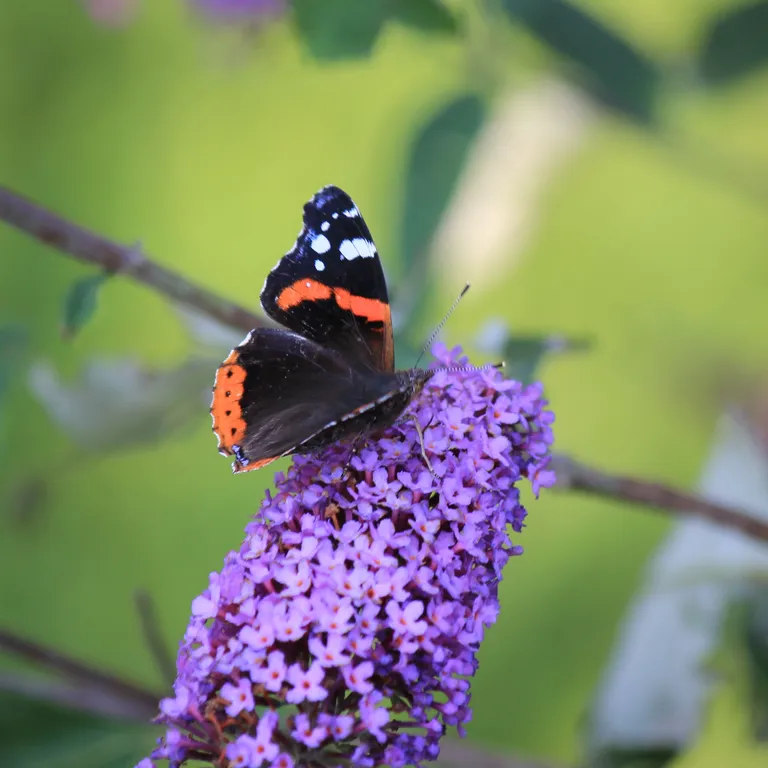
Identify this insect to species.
Vanessa atalanta
